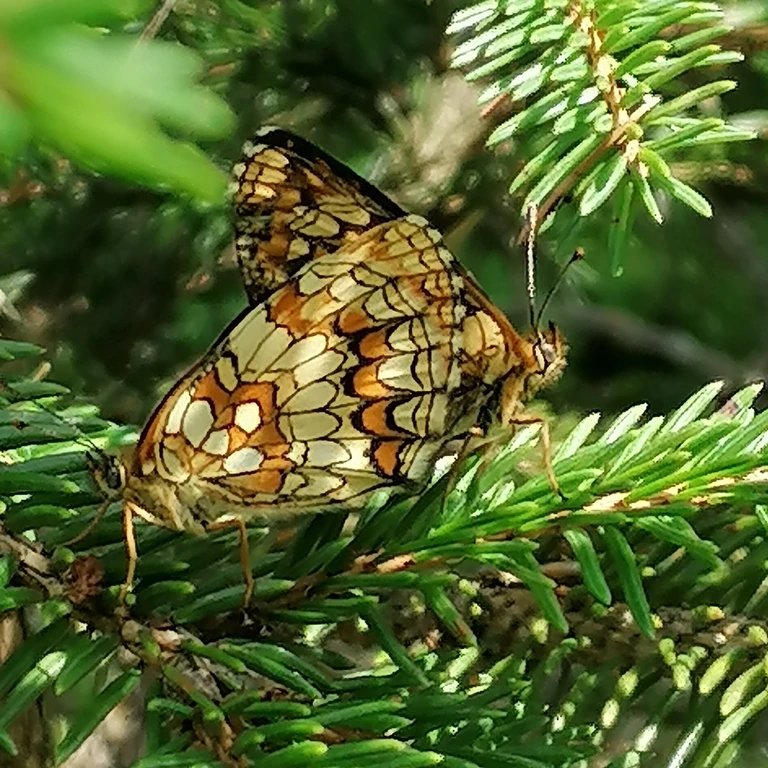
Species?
Melitaea athalia
